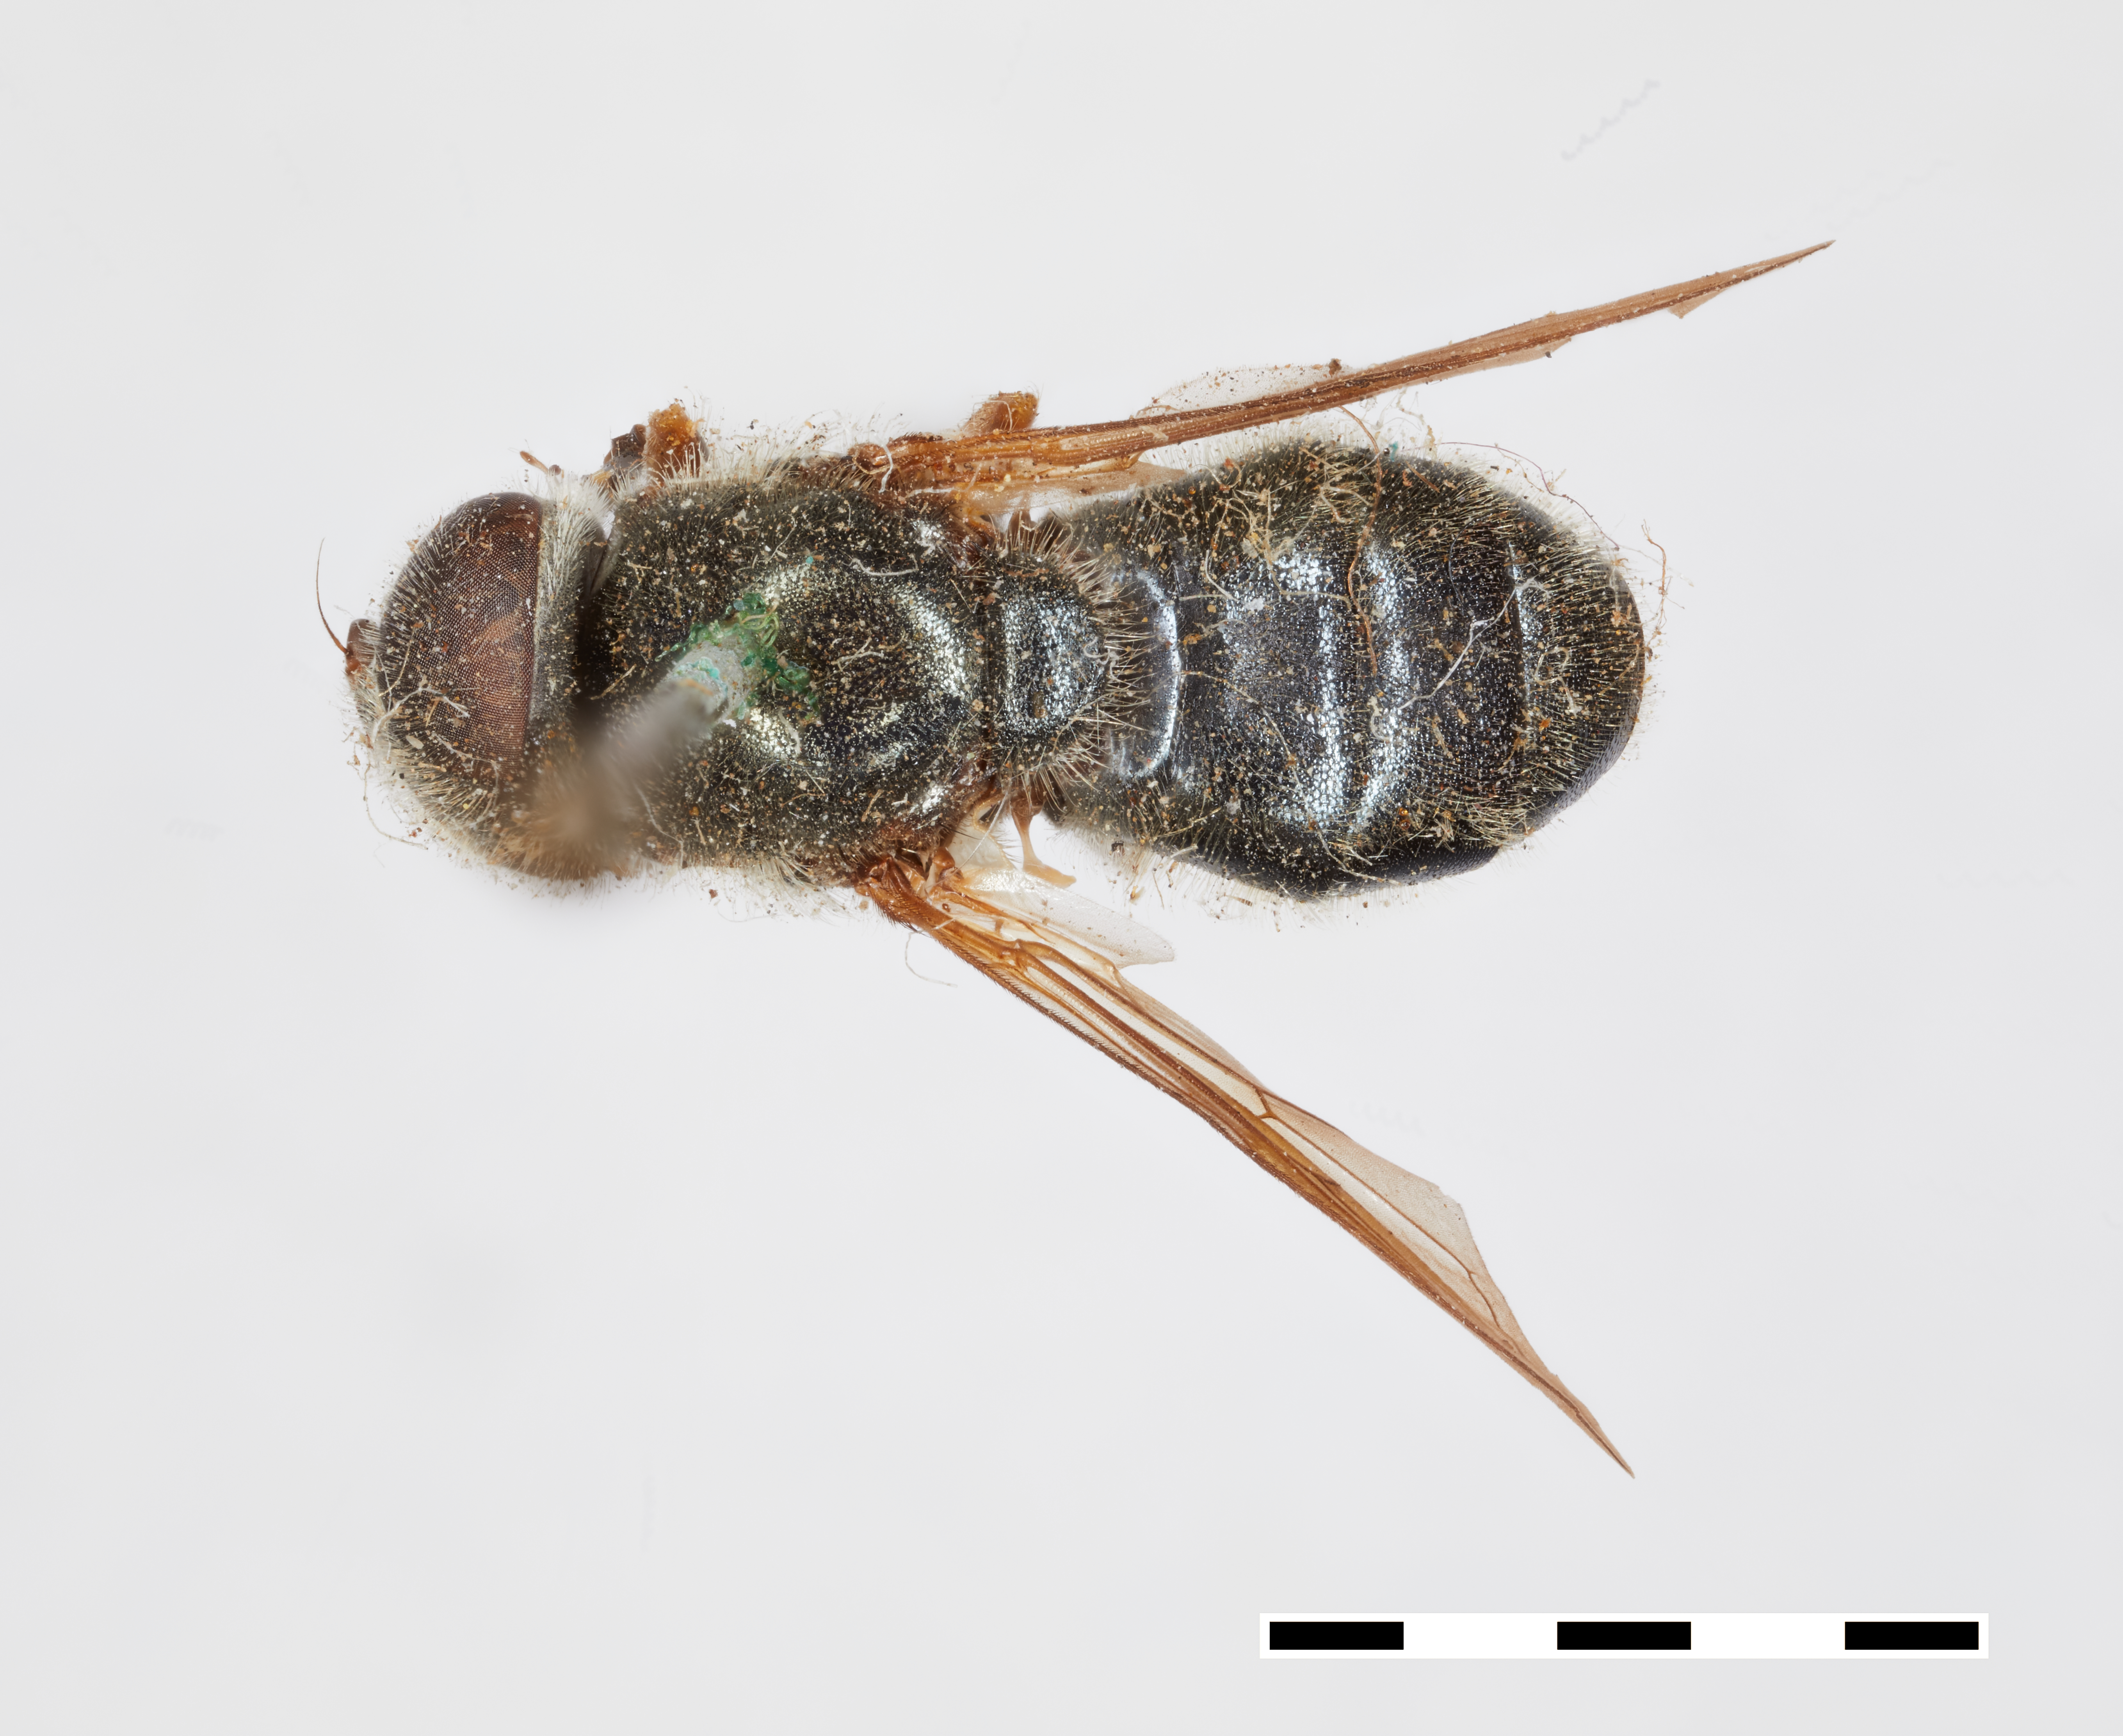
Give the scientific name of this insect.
Chilosia baroni
